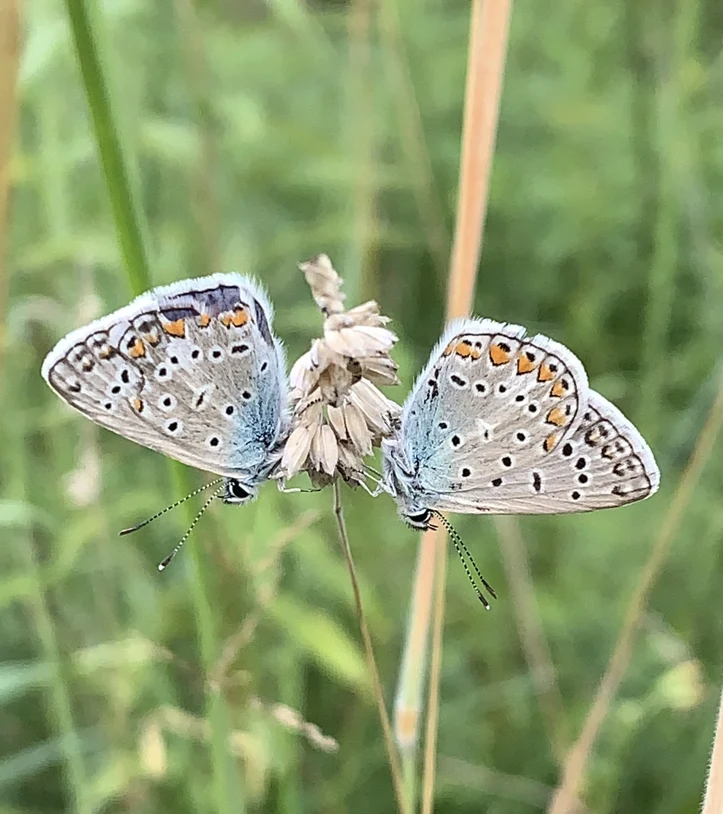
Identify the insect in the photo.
Polyommatus icarus
